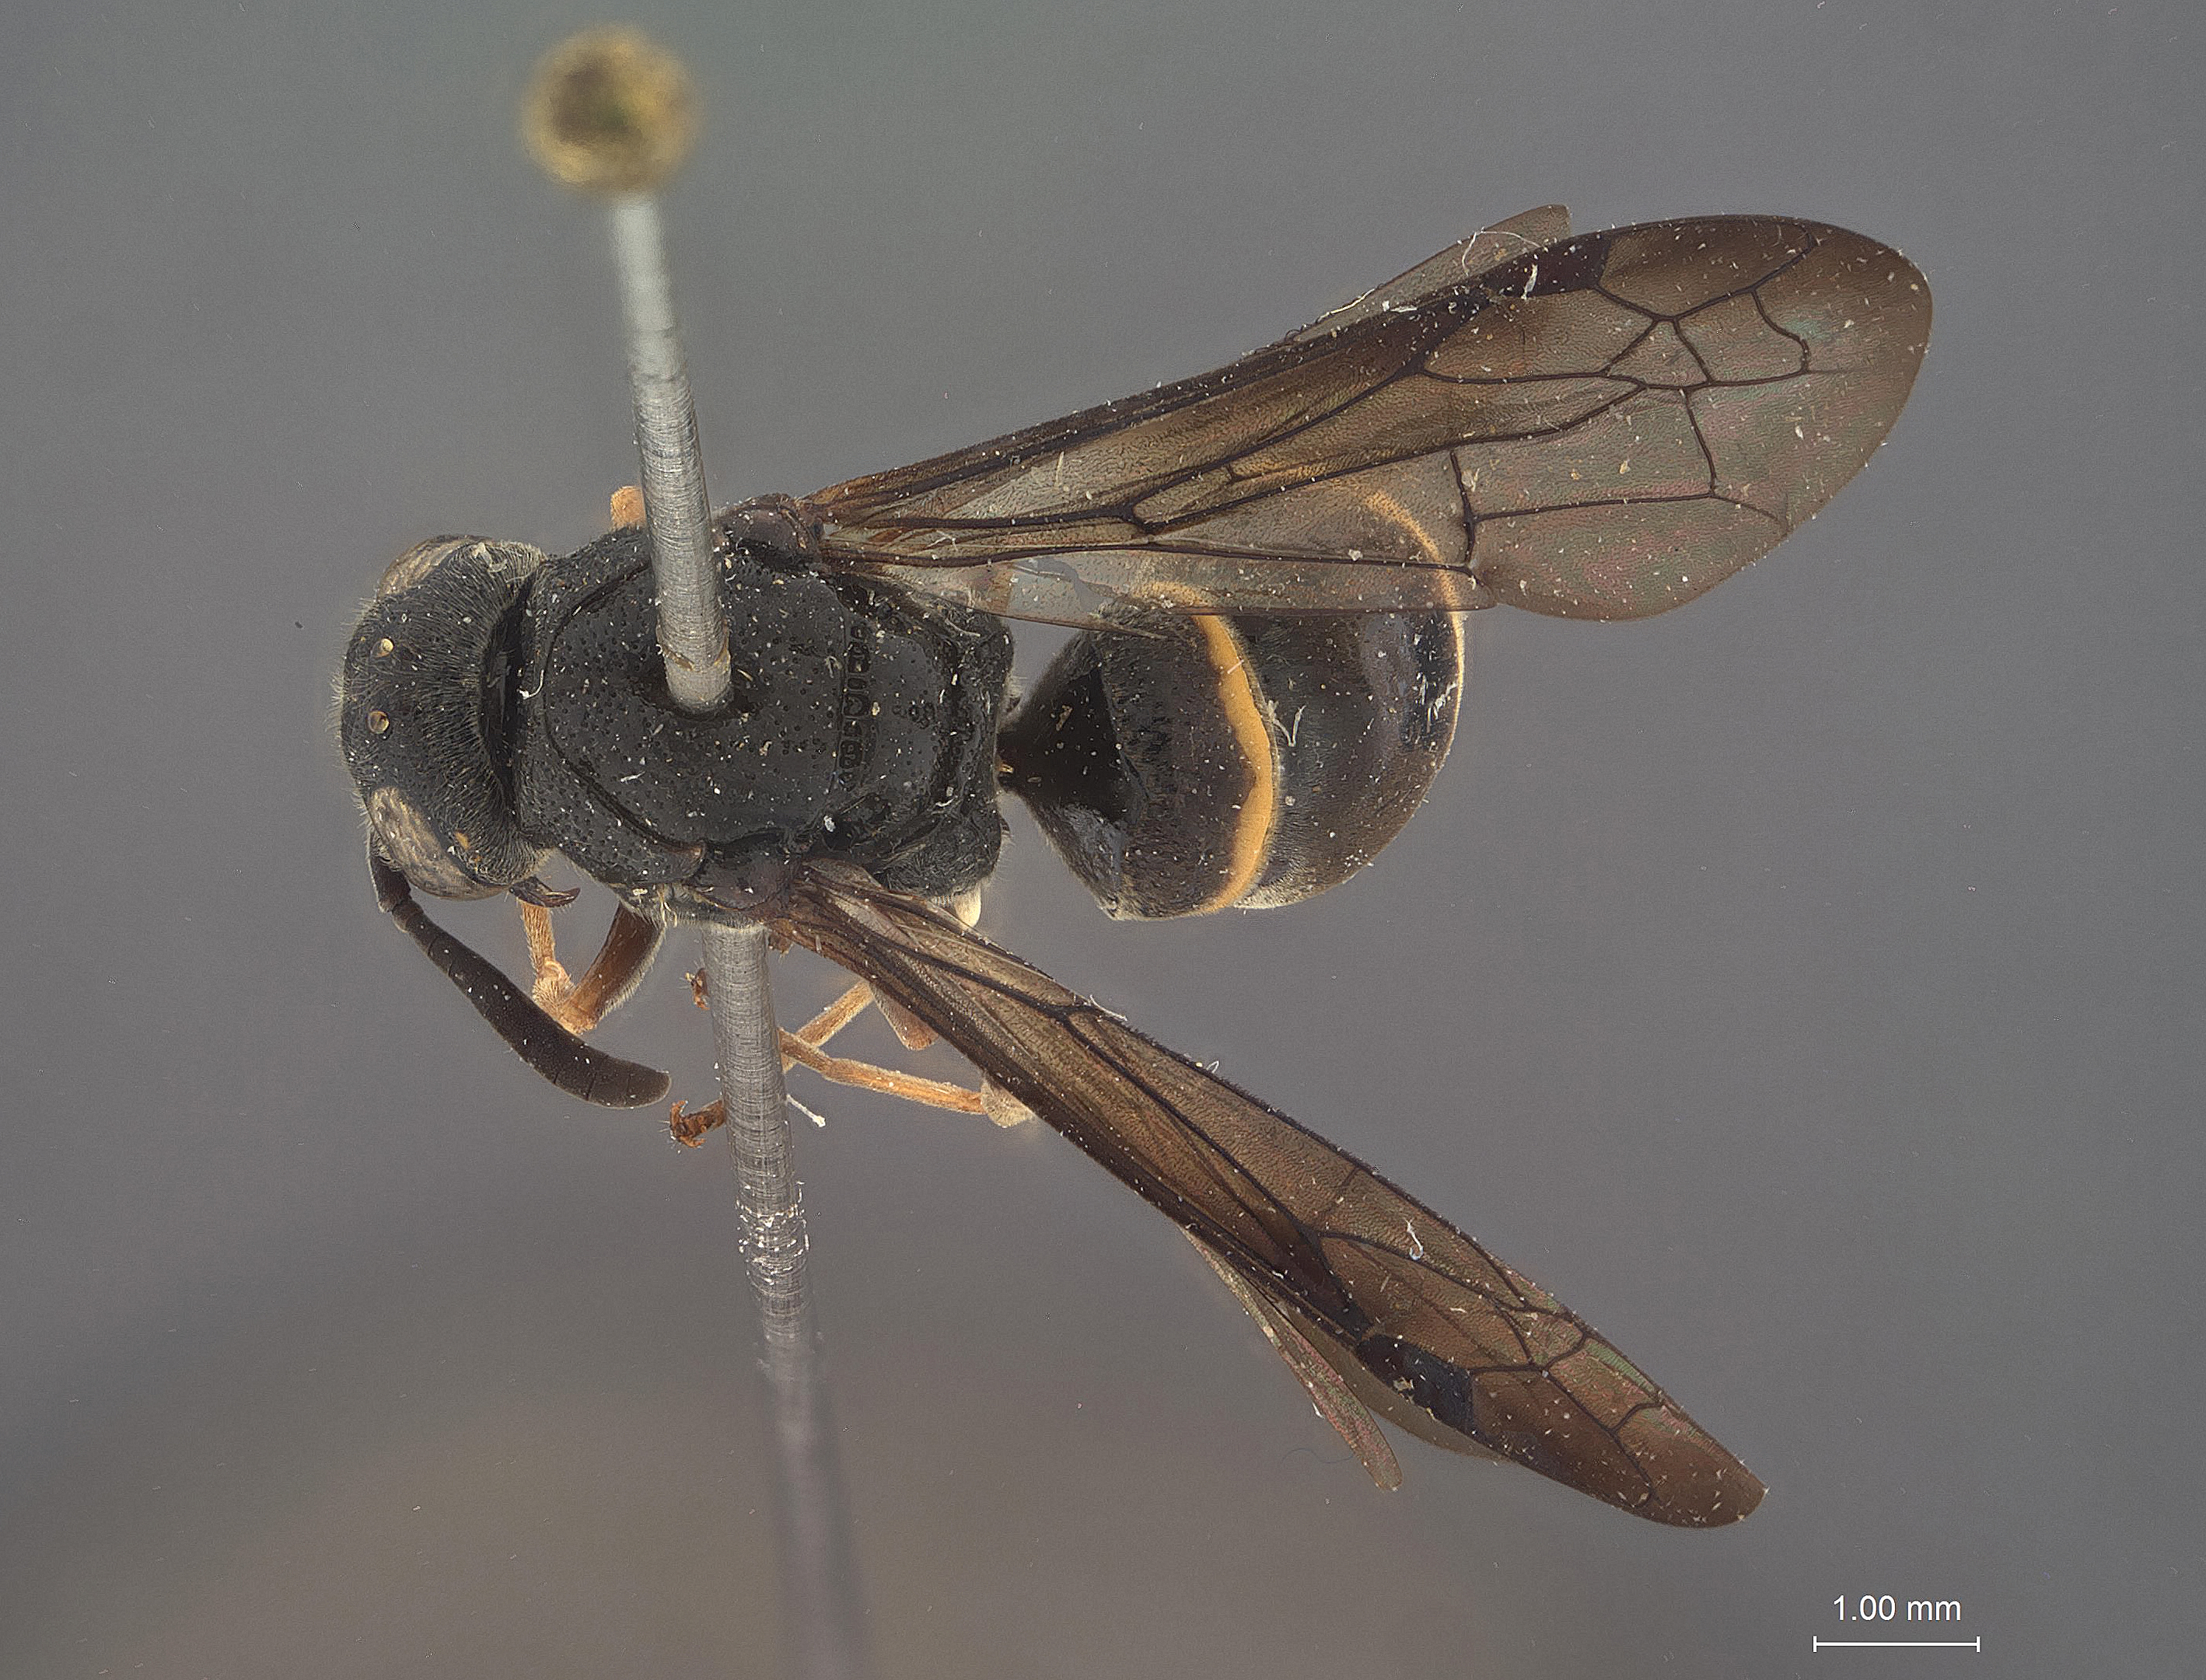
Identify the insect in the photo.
Symmorphus alkimus
